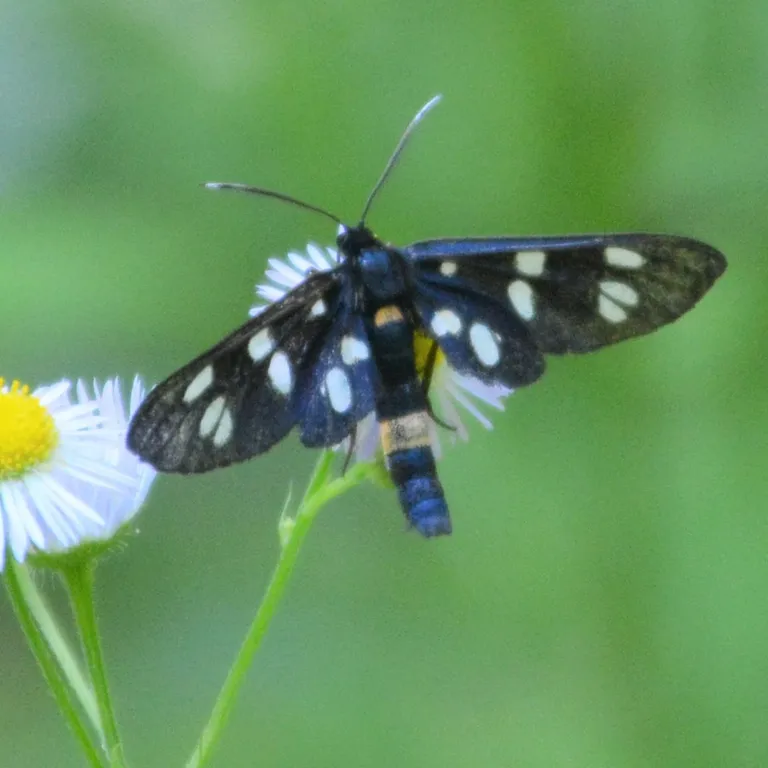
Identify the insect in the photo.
Amata phegea
